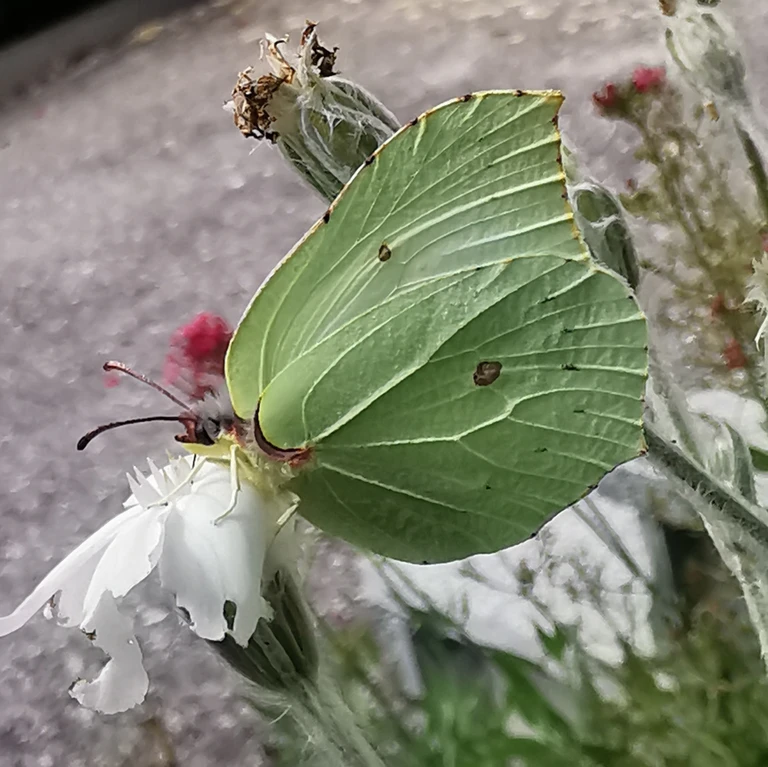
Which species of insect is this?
Gonepteryx rhamni
